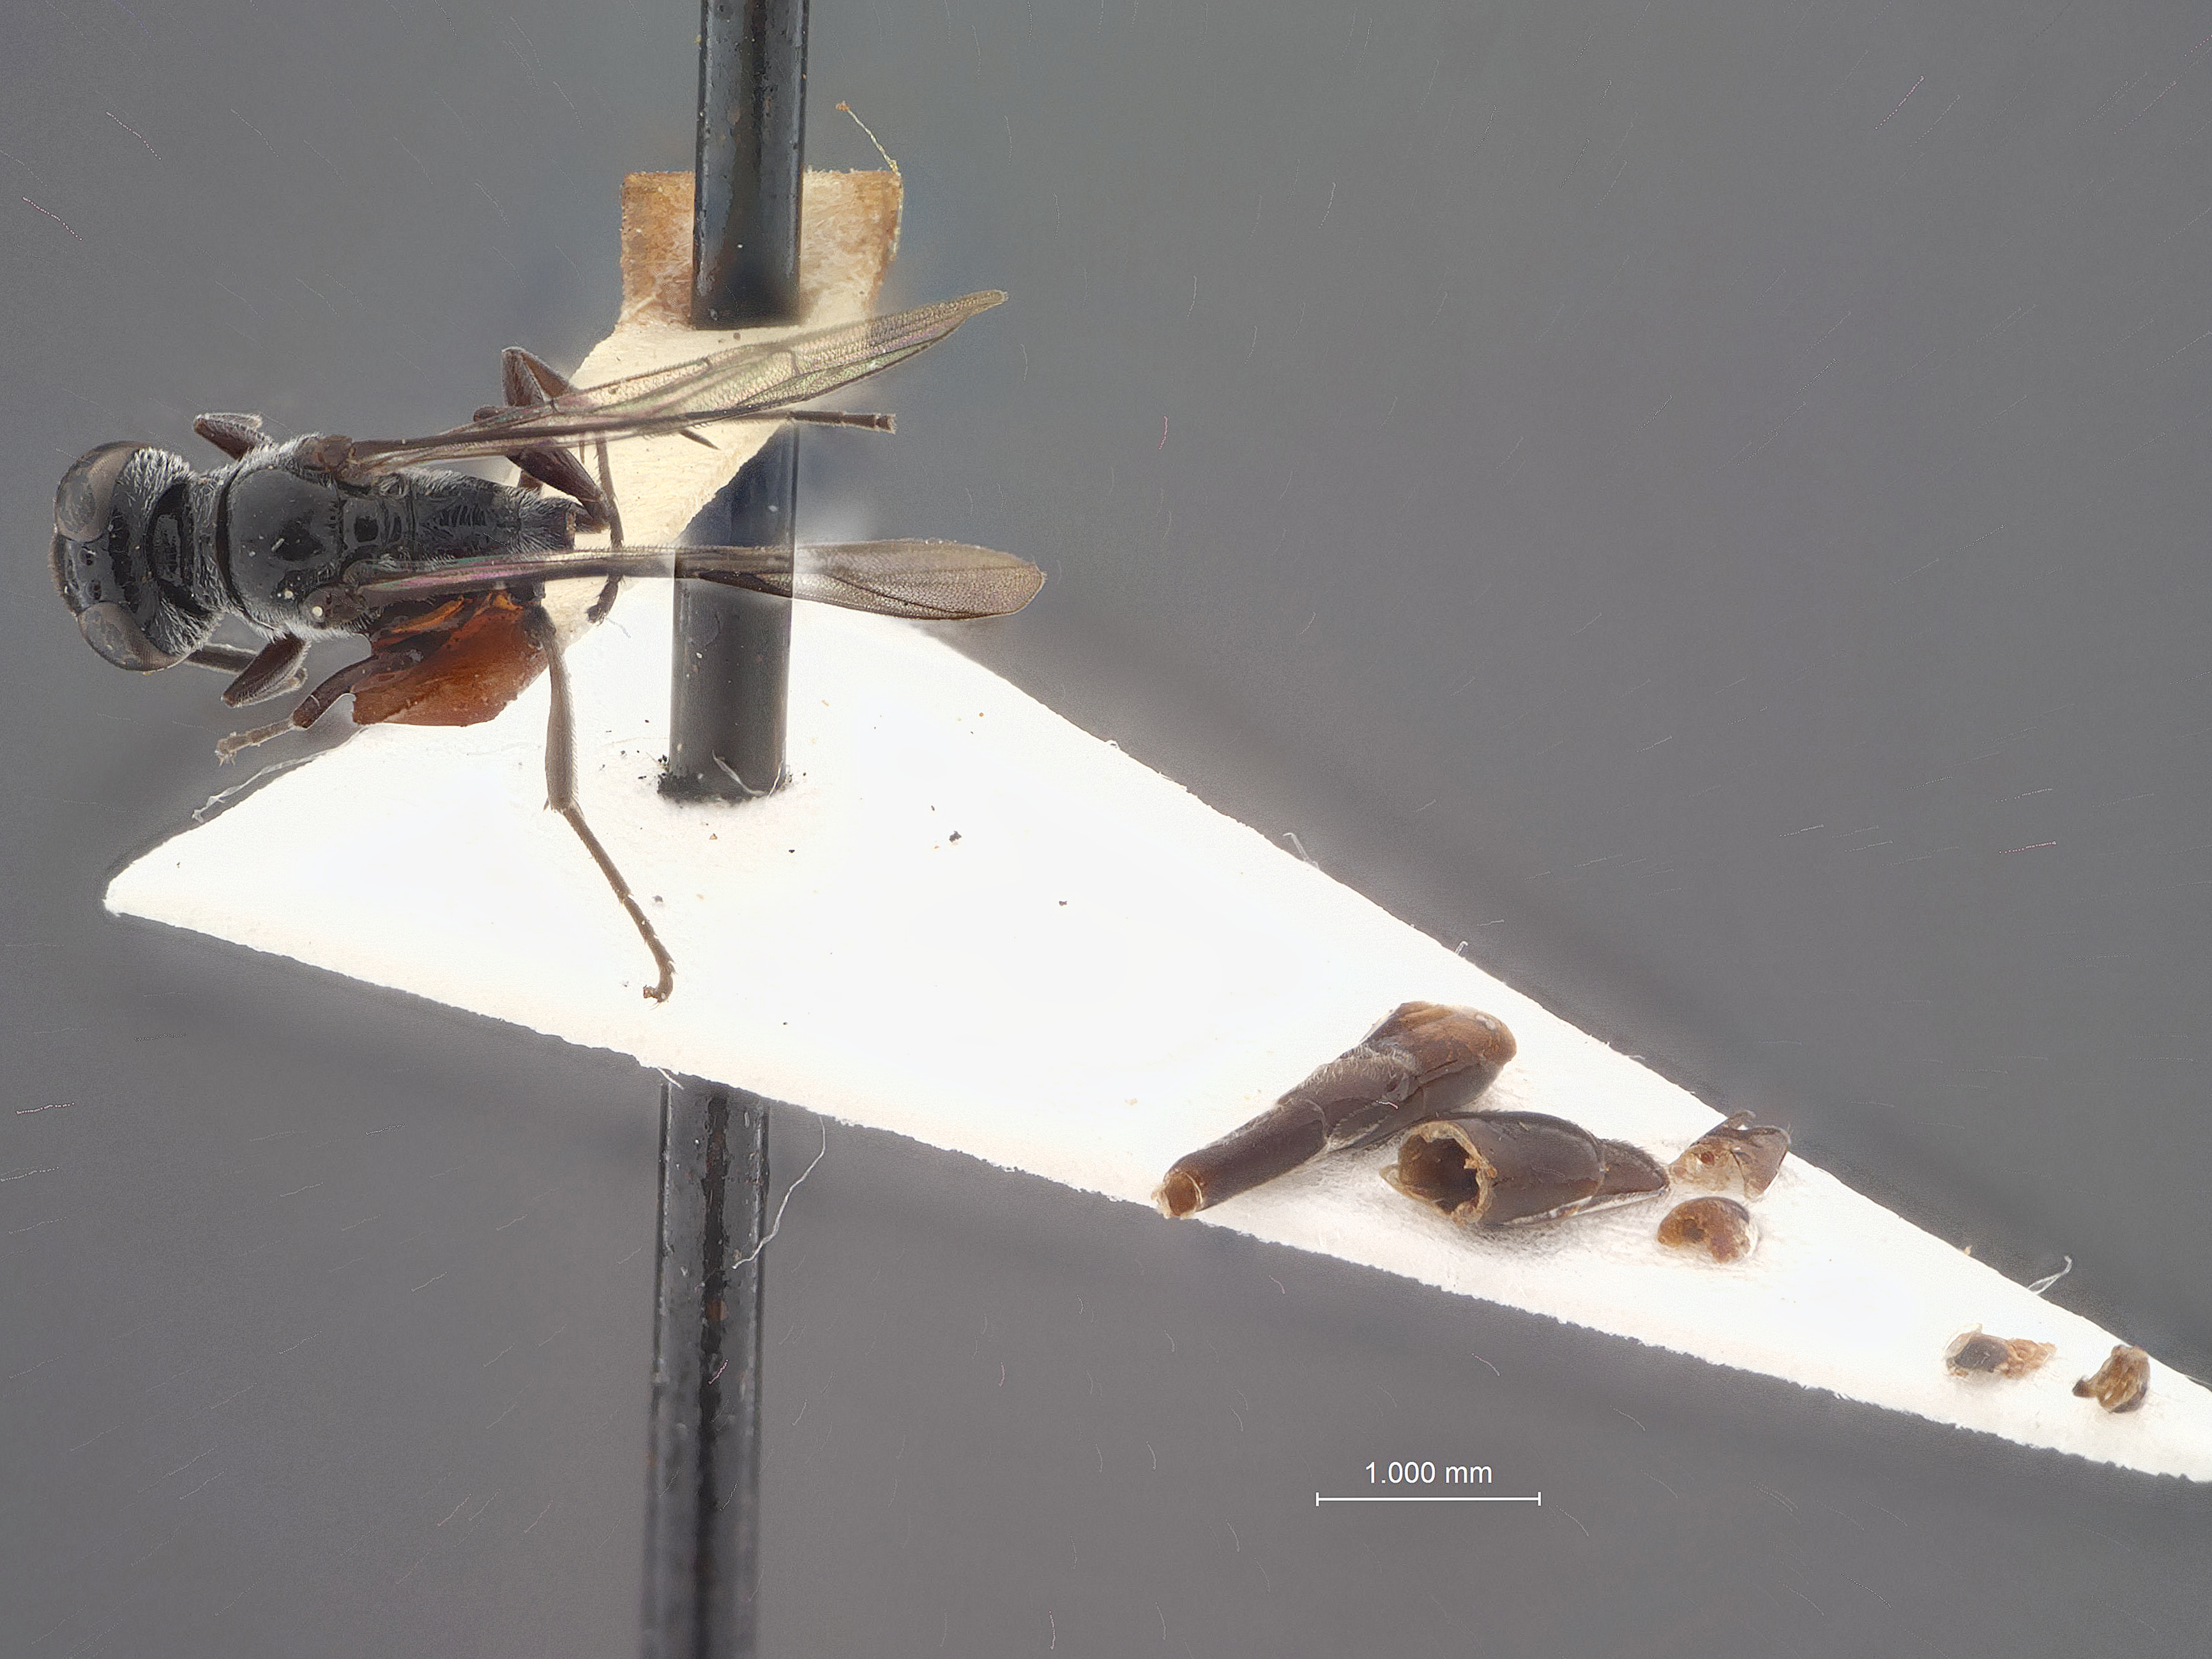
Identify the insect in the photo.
Trypoxylon sibuyanense
